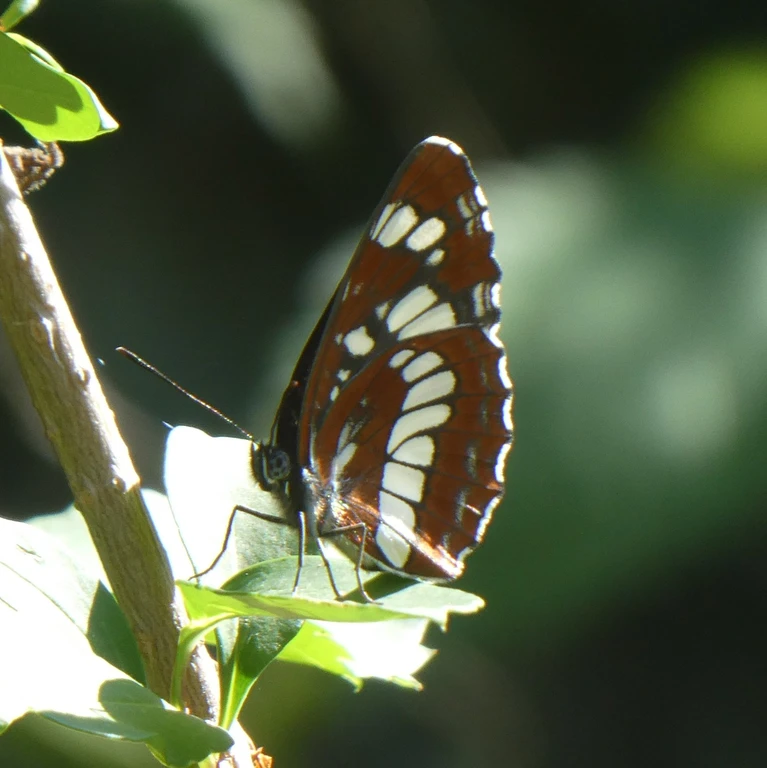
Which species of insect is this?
Neptis rivularis
